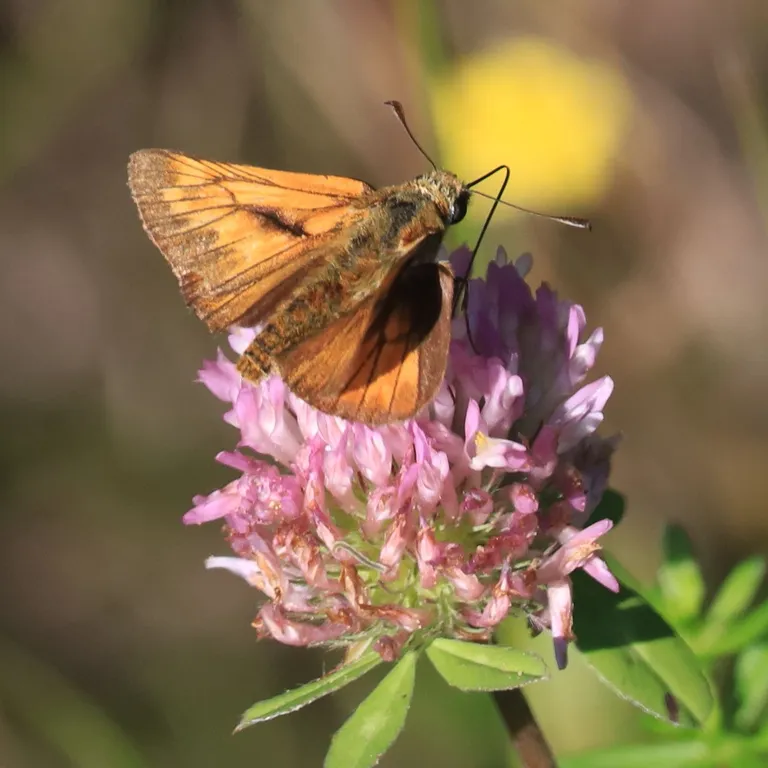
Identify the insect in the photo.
Ochlodes sylvanus (also Ochlodes venata)
